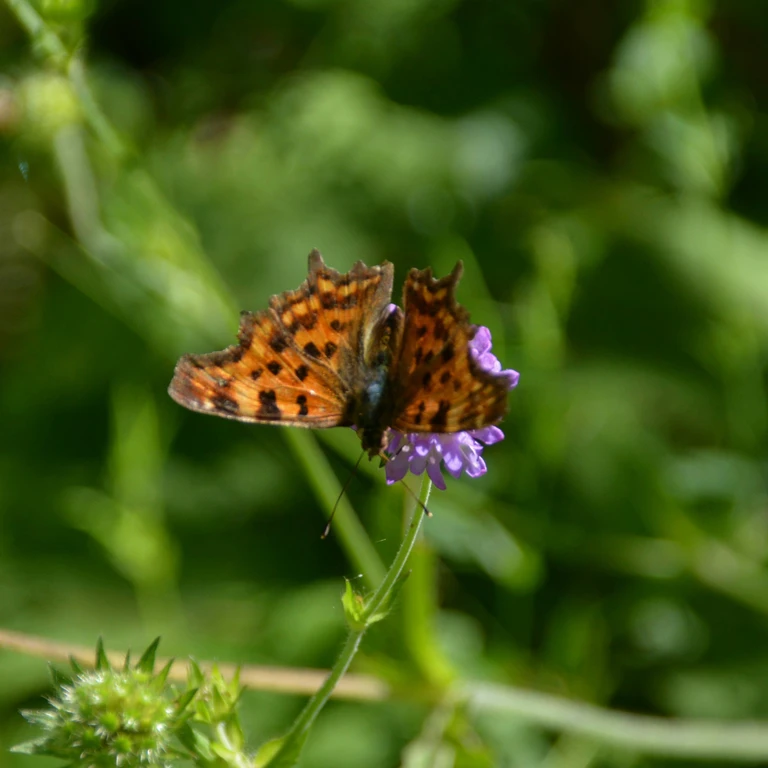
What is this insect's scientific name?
Polygonia c-album
